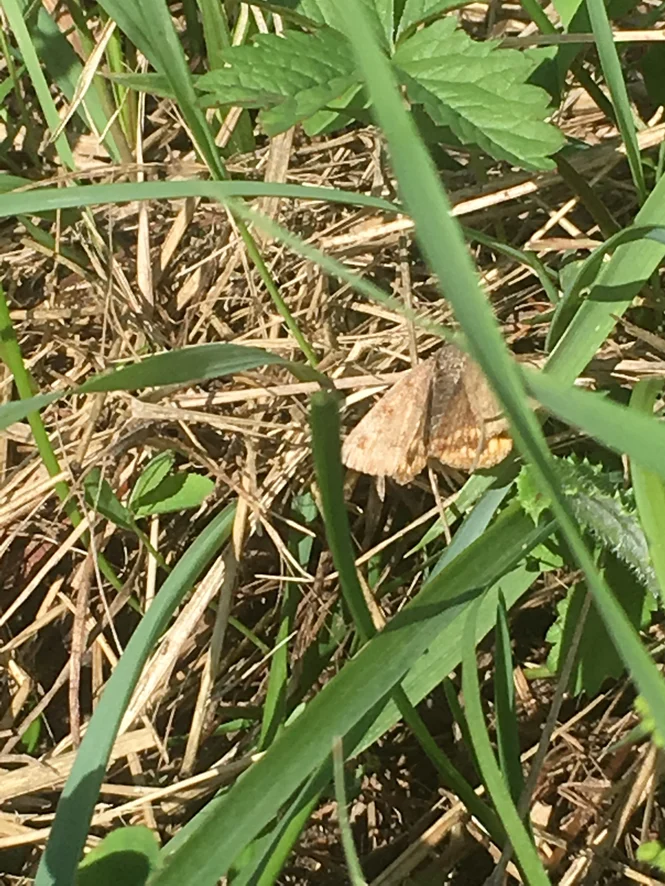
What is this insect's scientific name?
Euclidia glyphica
